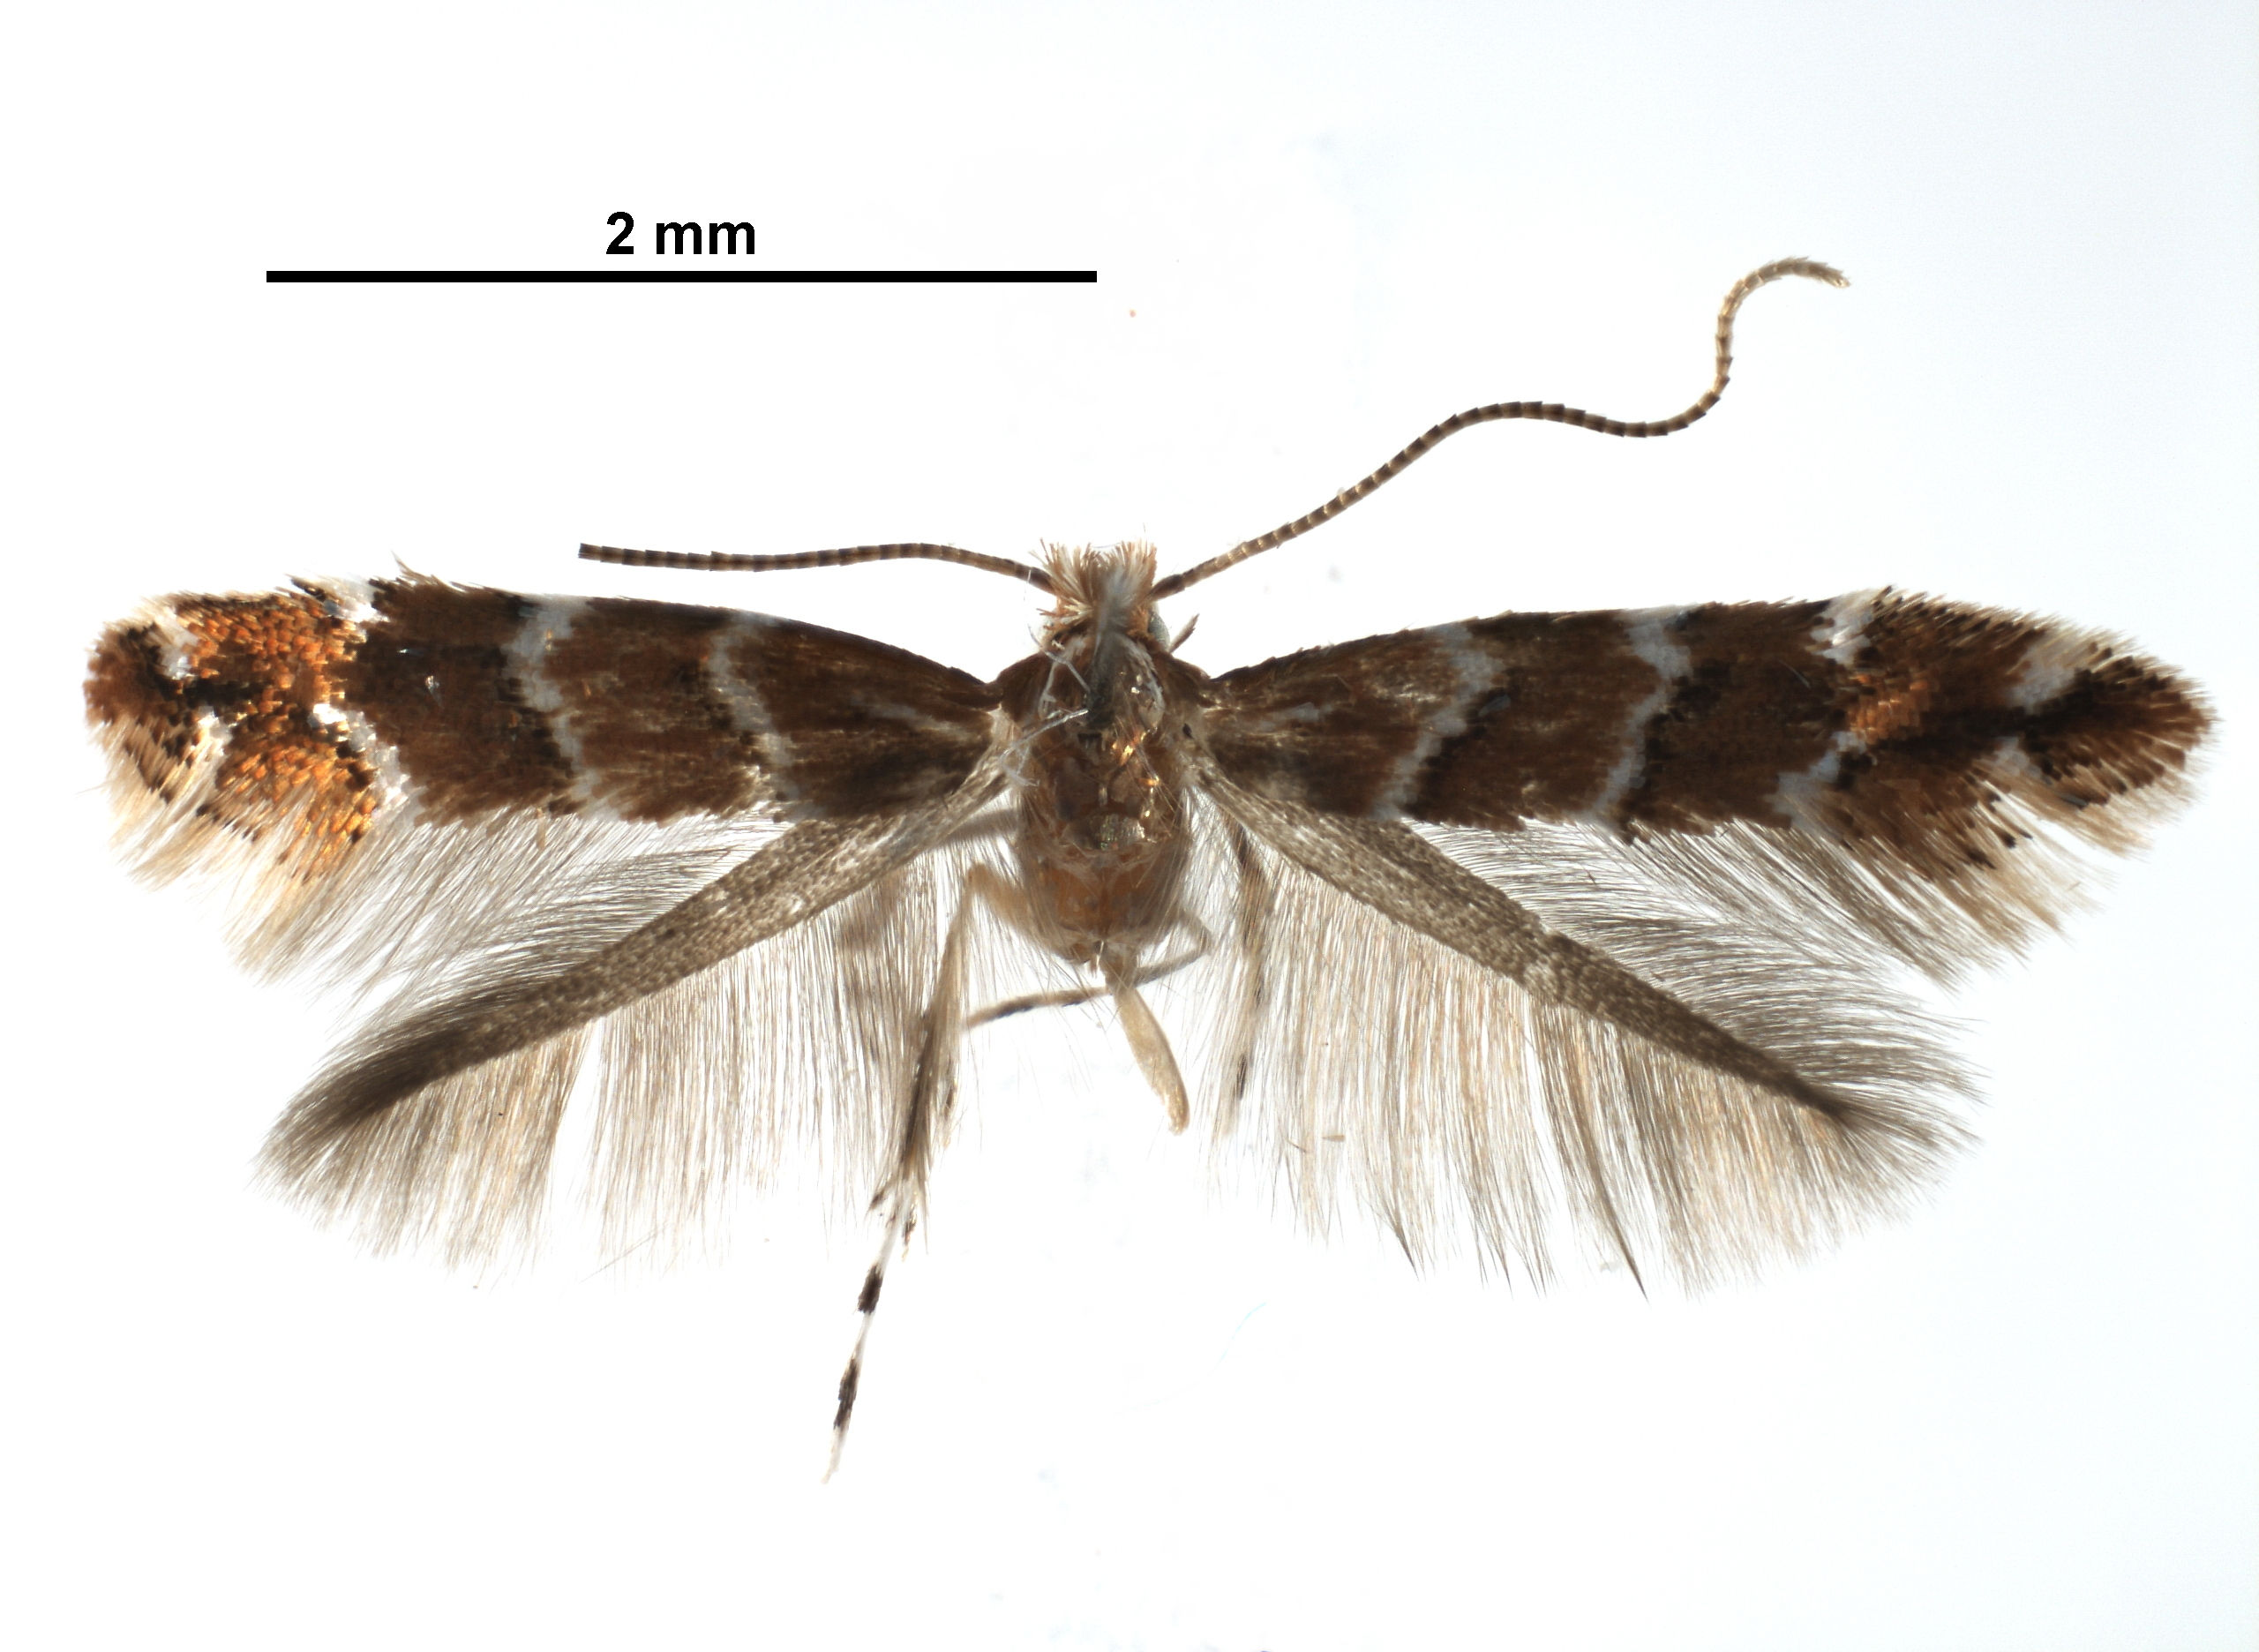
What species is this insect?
Cameraria ohridella
